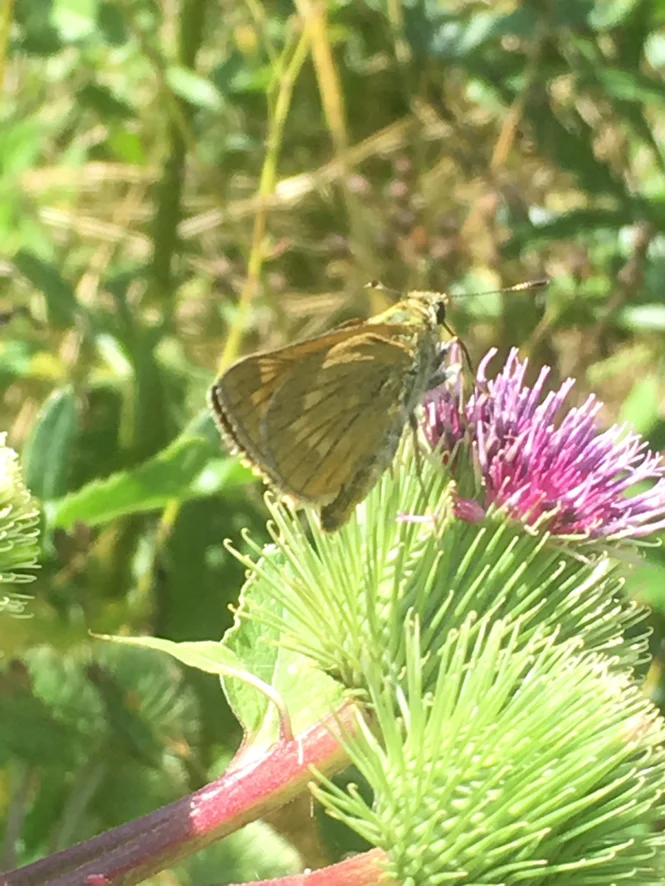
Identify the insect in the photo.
Ochlodes sylvanus (also Ochlodes venata)
